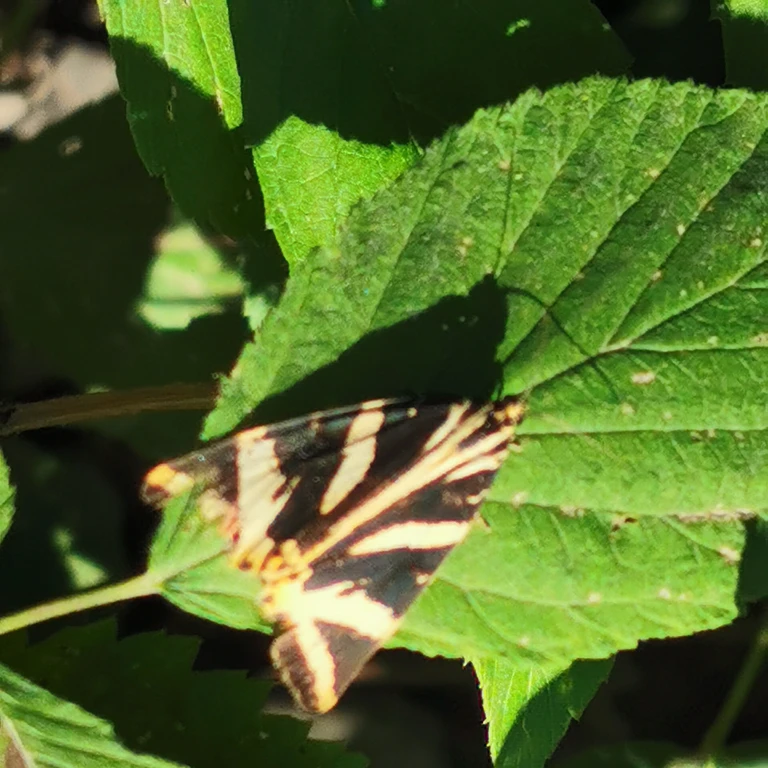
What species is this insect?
Euplagia quadripunctaria
